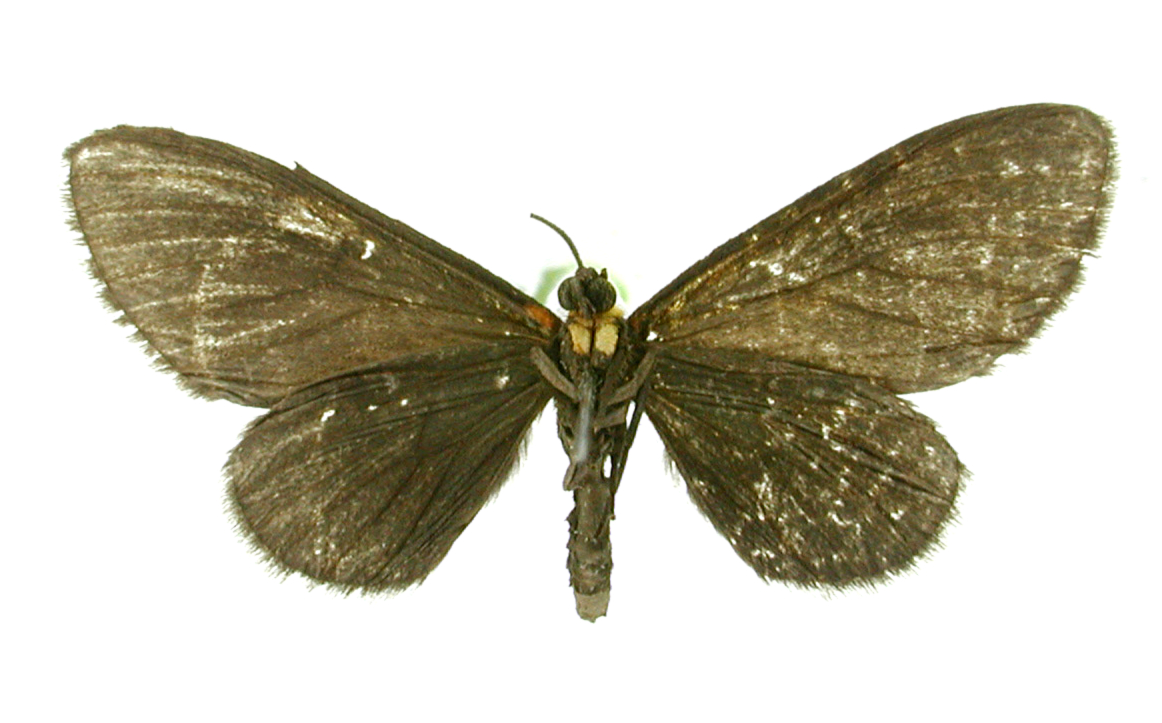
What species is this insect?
Oenotrus bipennis
